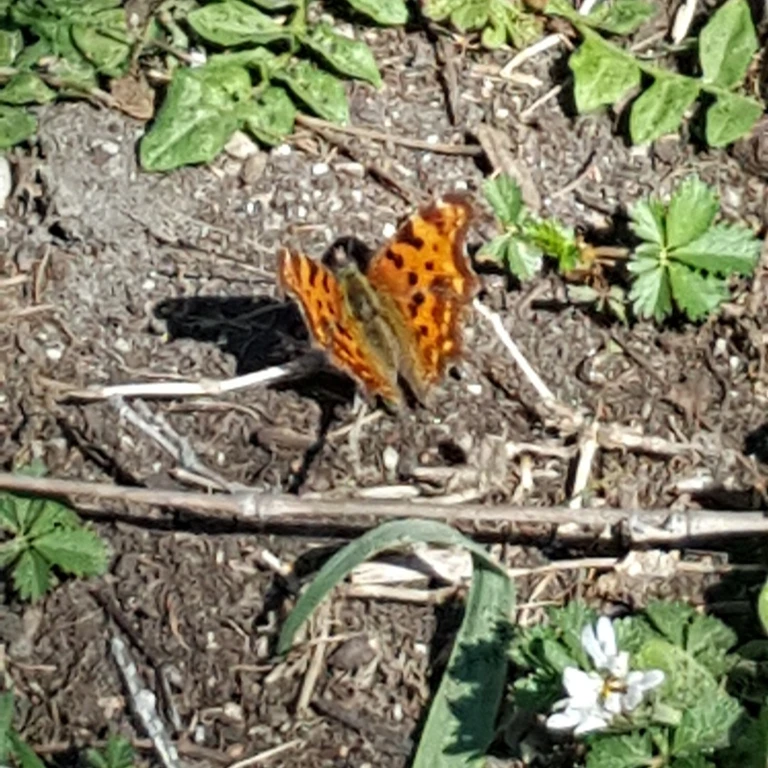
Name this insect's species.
Polygonia c-album
